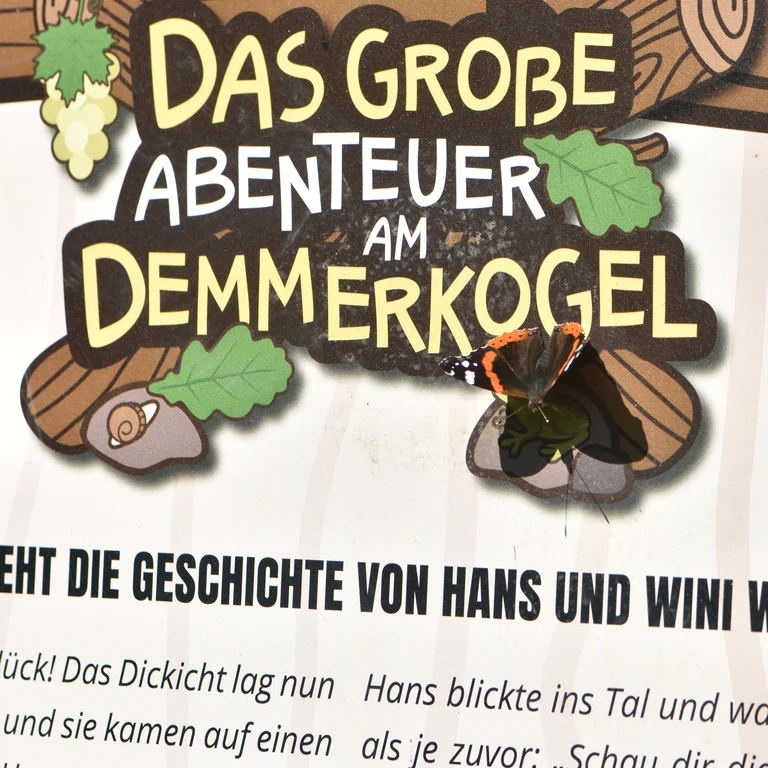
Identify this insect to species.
Vanessa atalanta
